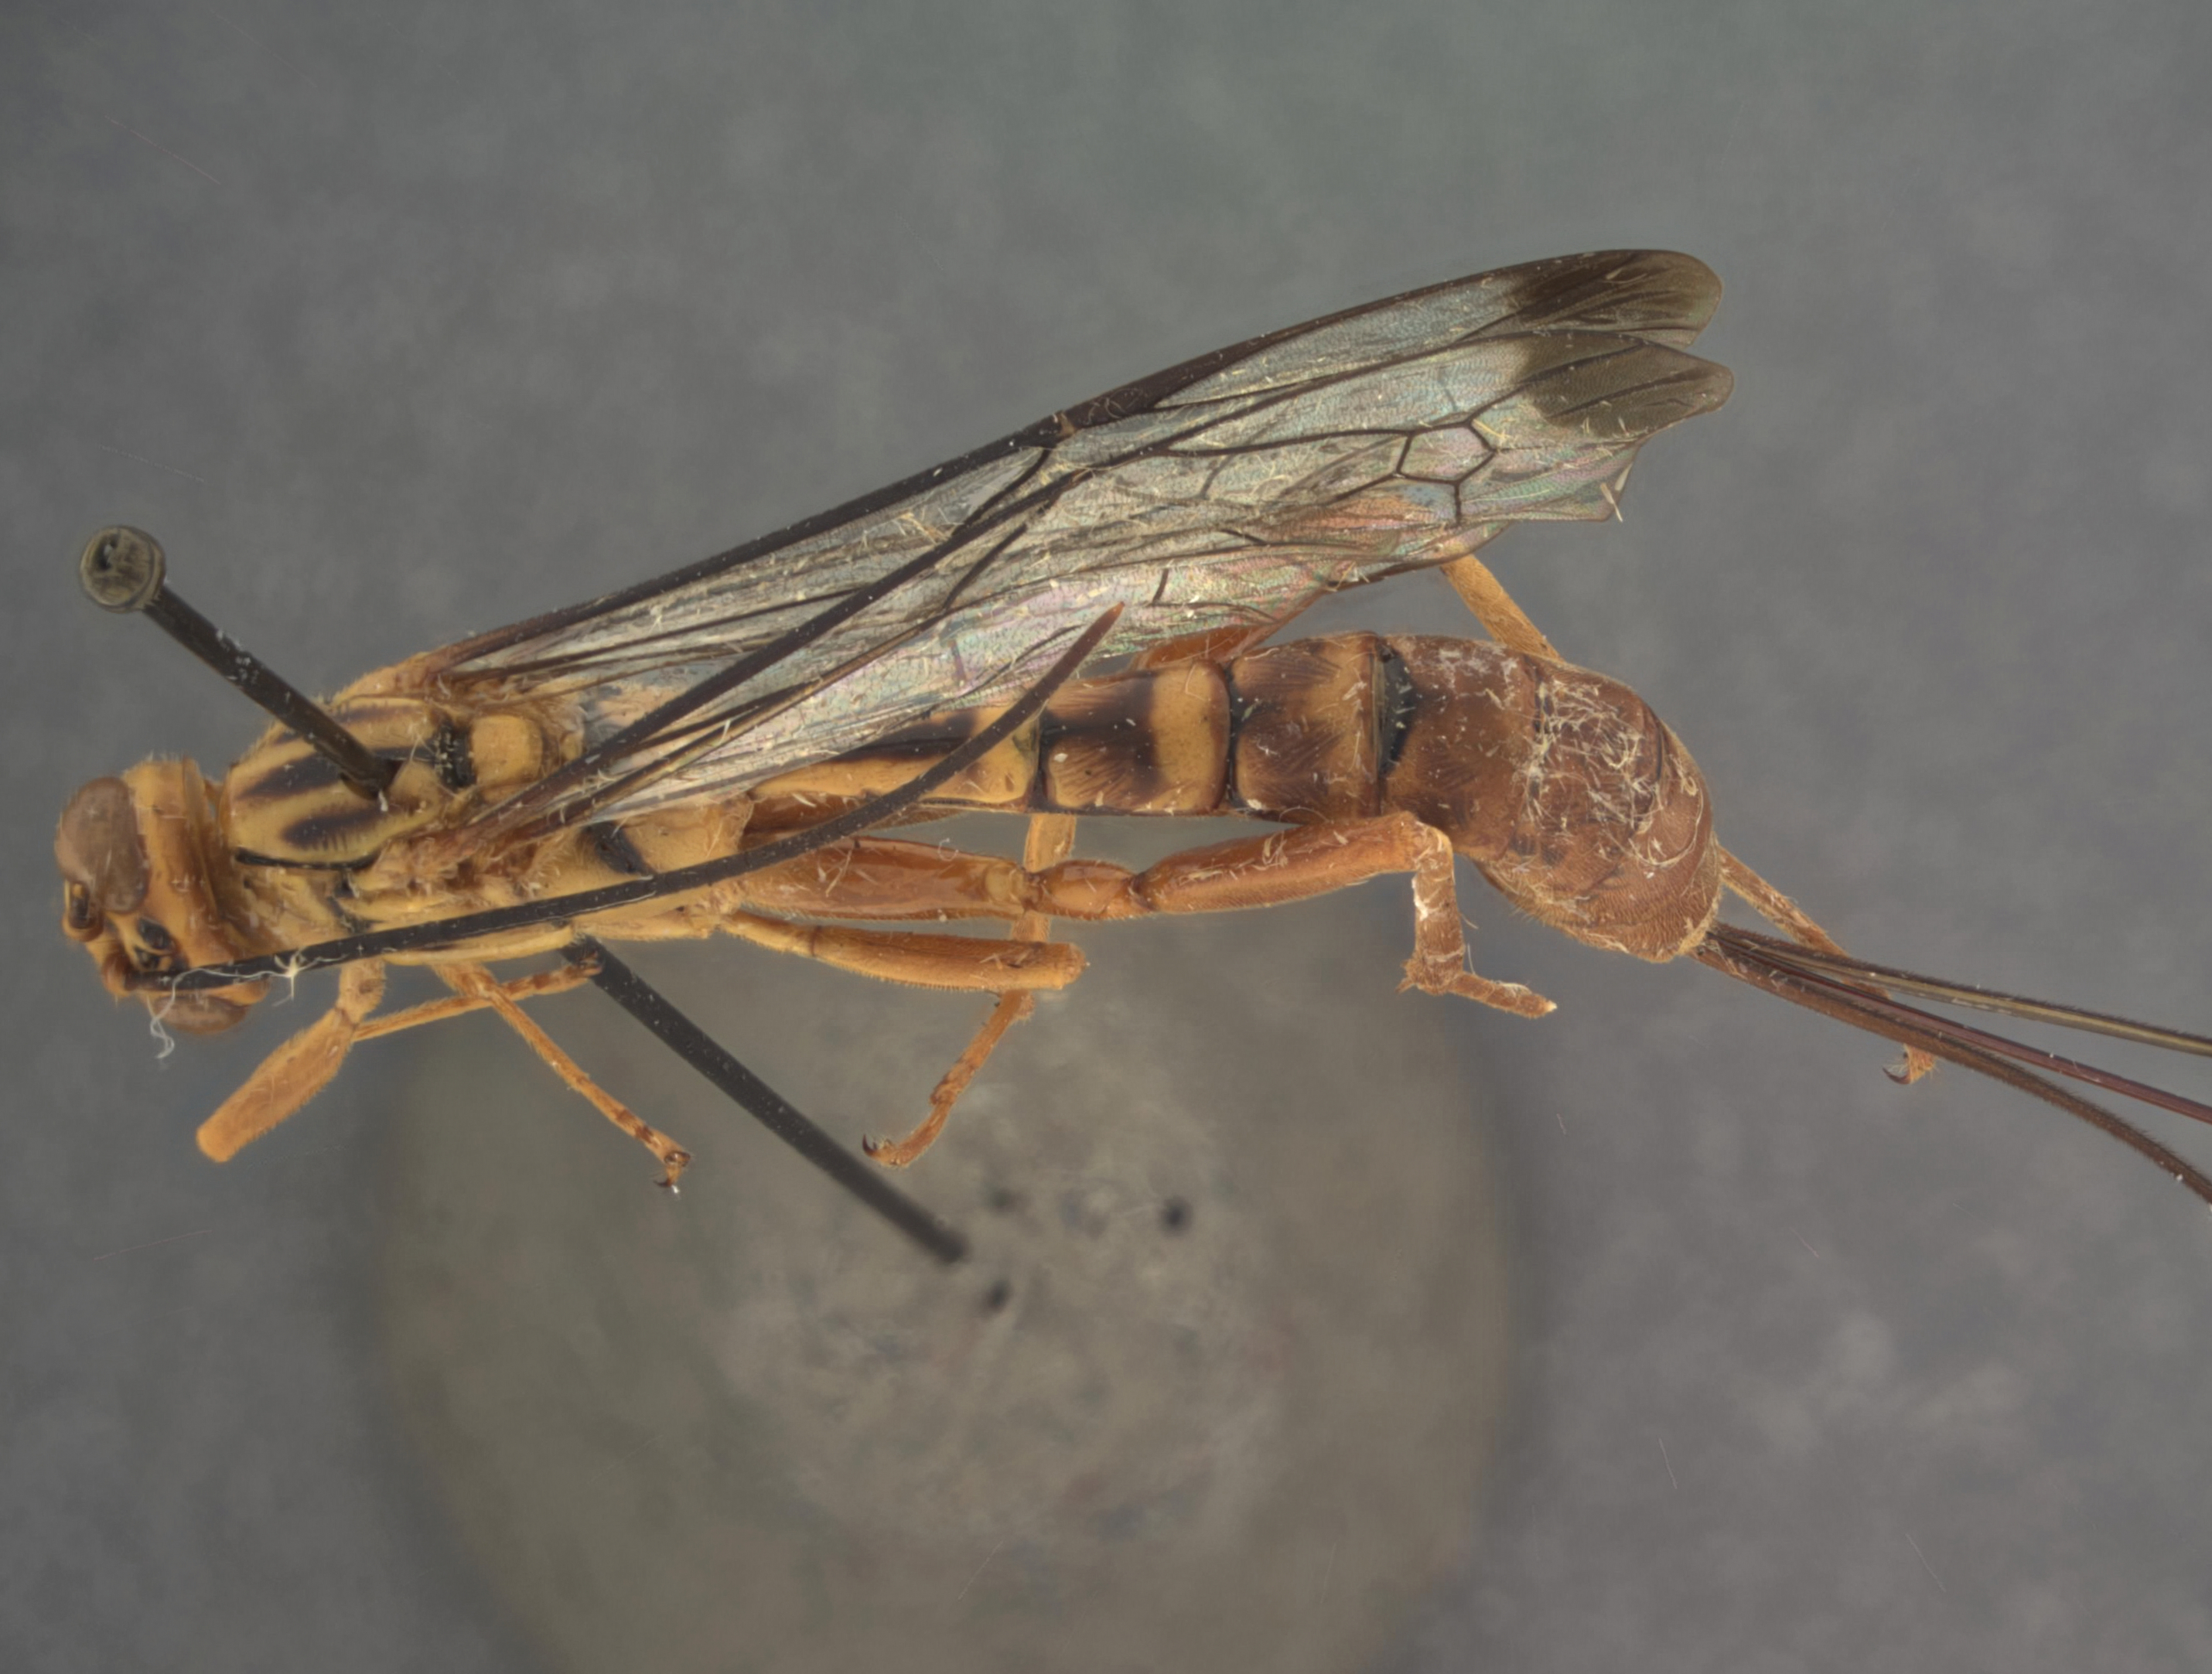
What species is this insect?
Labena schausi
